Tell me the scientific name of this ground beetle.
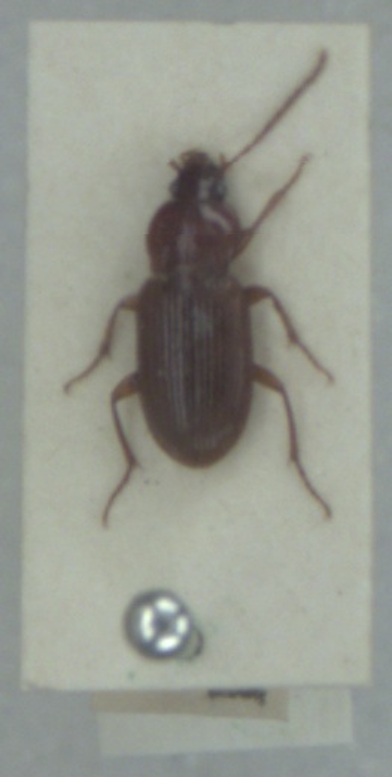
Pedius longicollis
